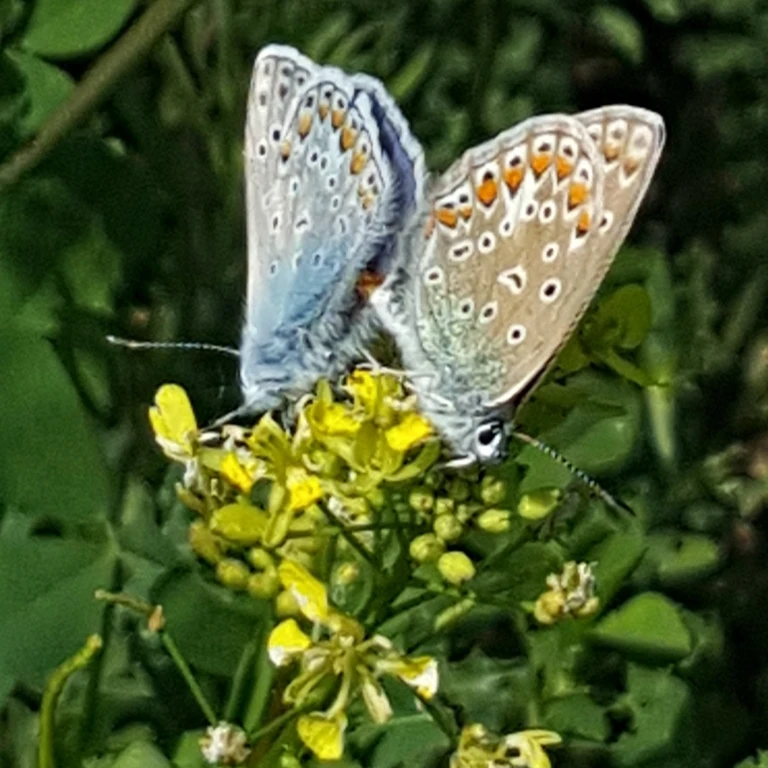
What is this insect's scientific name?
Polyommatus icarus
